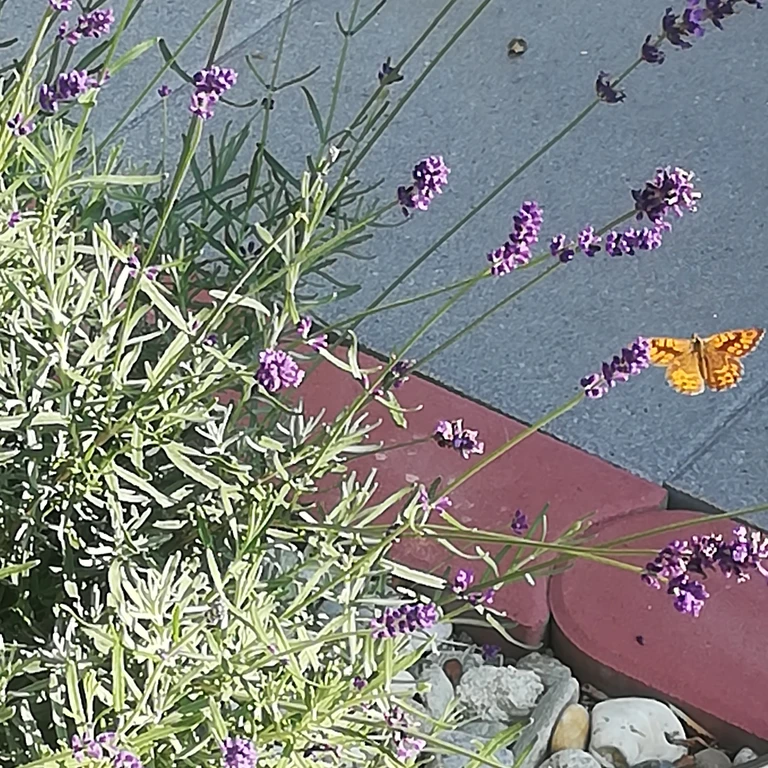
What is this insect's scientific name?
Lasiommata megera (also Pararge megera)
